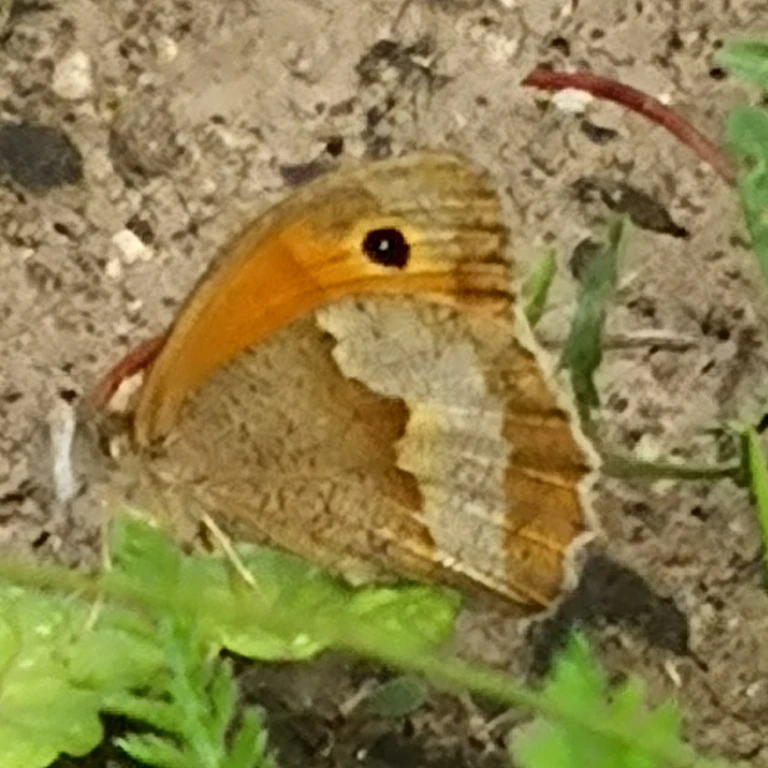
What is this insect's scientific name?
Maniola jurtina
